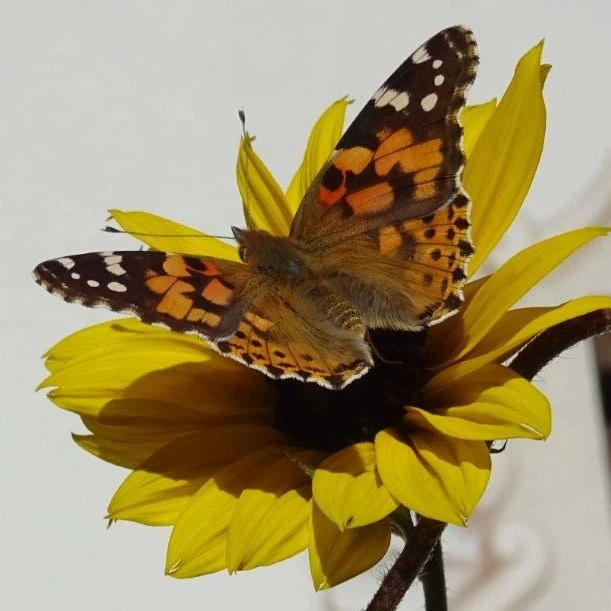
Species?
Vanessa cardui
